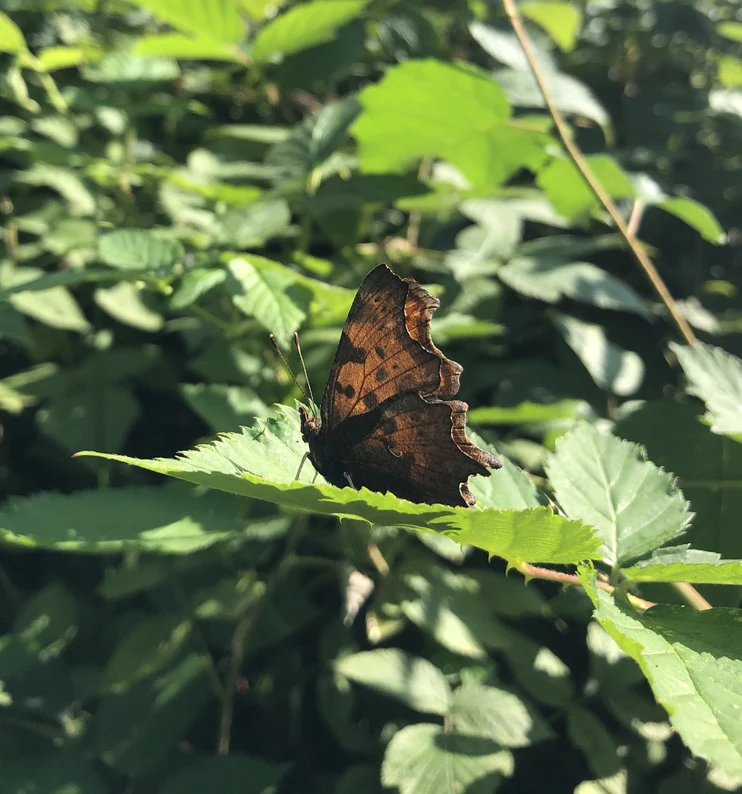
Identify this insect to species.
Polygonia c-album
